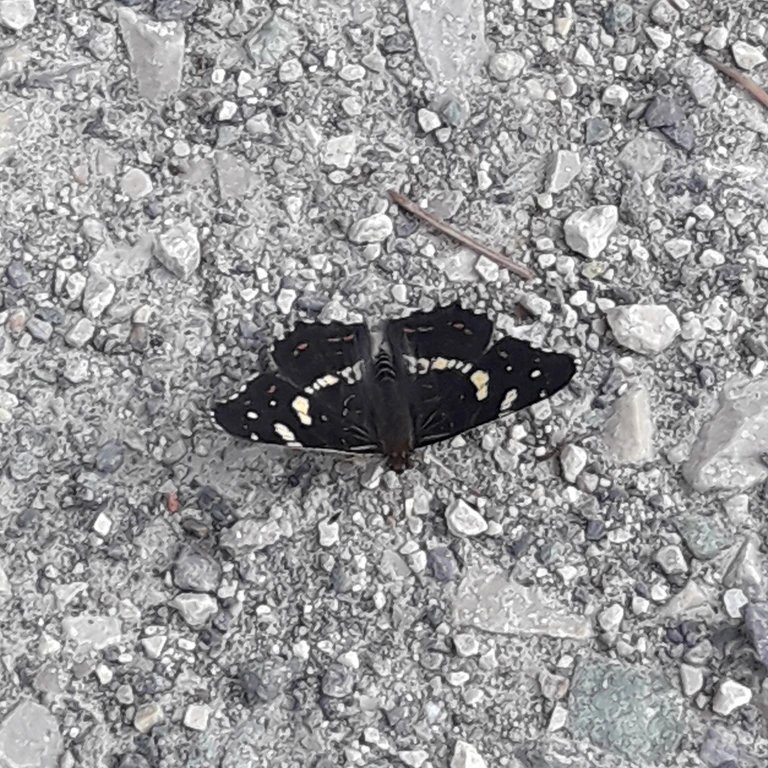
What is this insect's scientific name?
Araschnia levana
